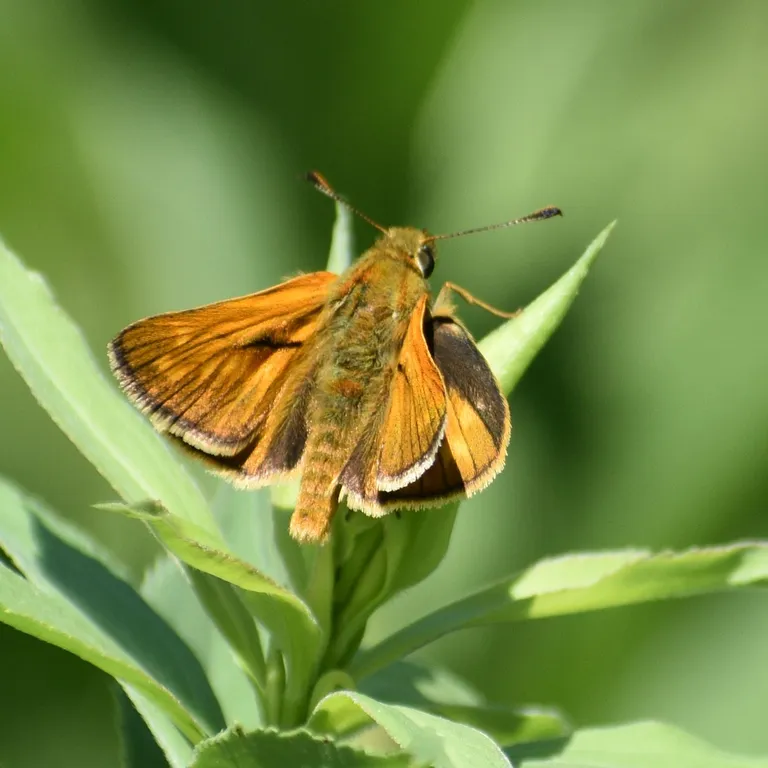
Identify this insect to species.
Ochlodes sylvanus (also Ochlodes venata)
